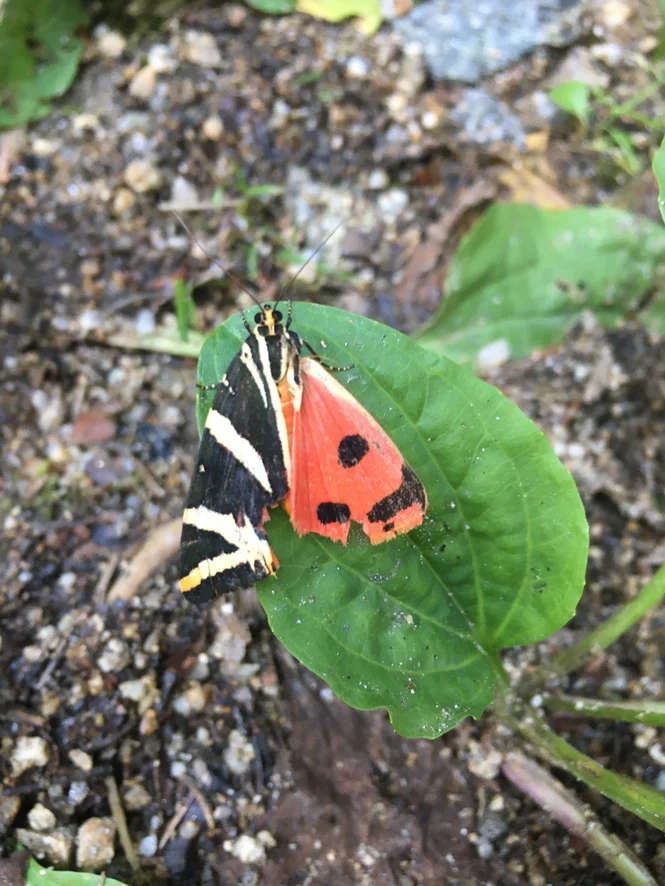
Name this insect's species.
Euplagia quadripunctaria
